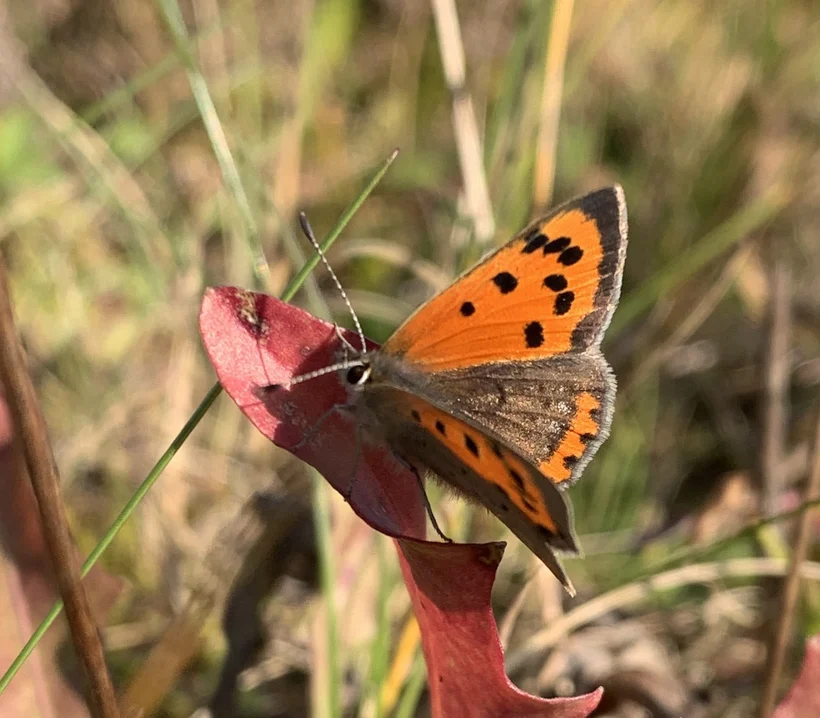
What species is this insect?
Lycaena phlaeas
